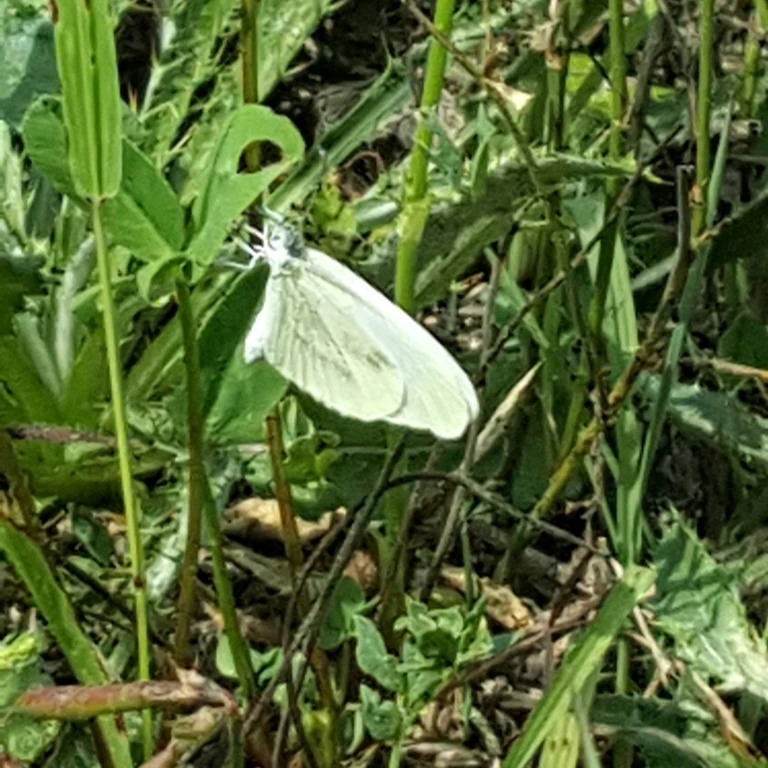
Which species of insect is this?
Leptidea sinapis/juvernica
